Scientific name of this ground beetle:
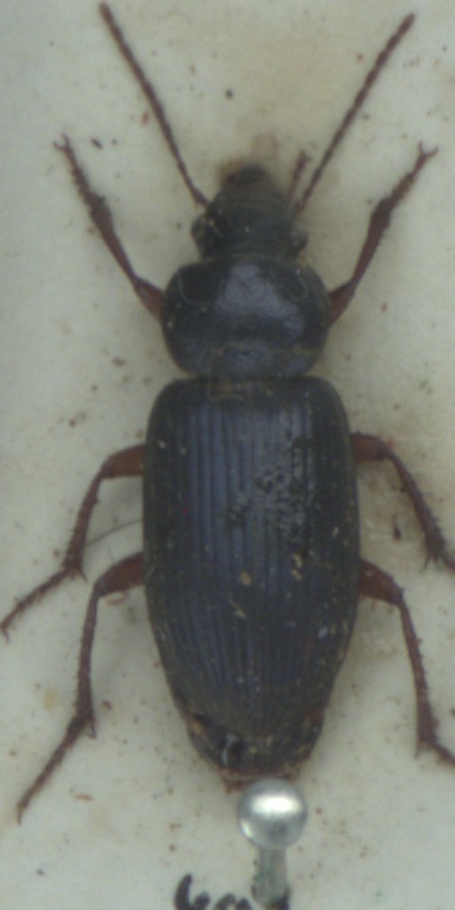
Ophonus ardosiacus
